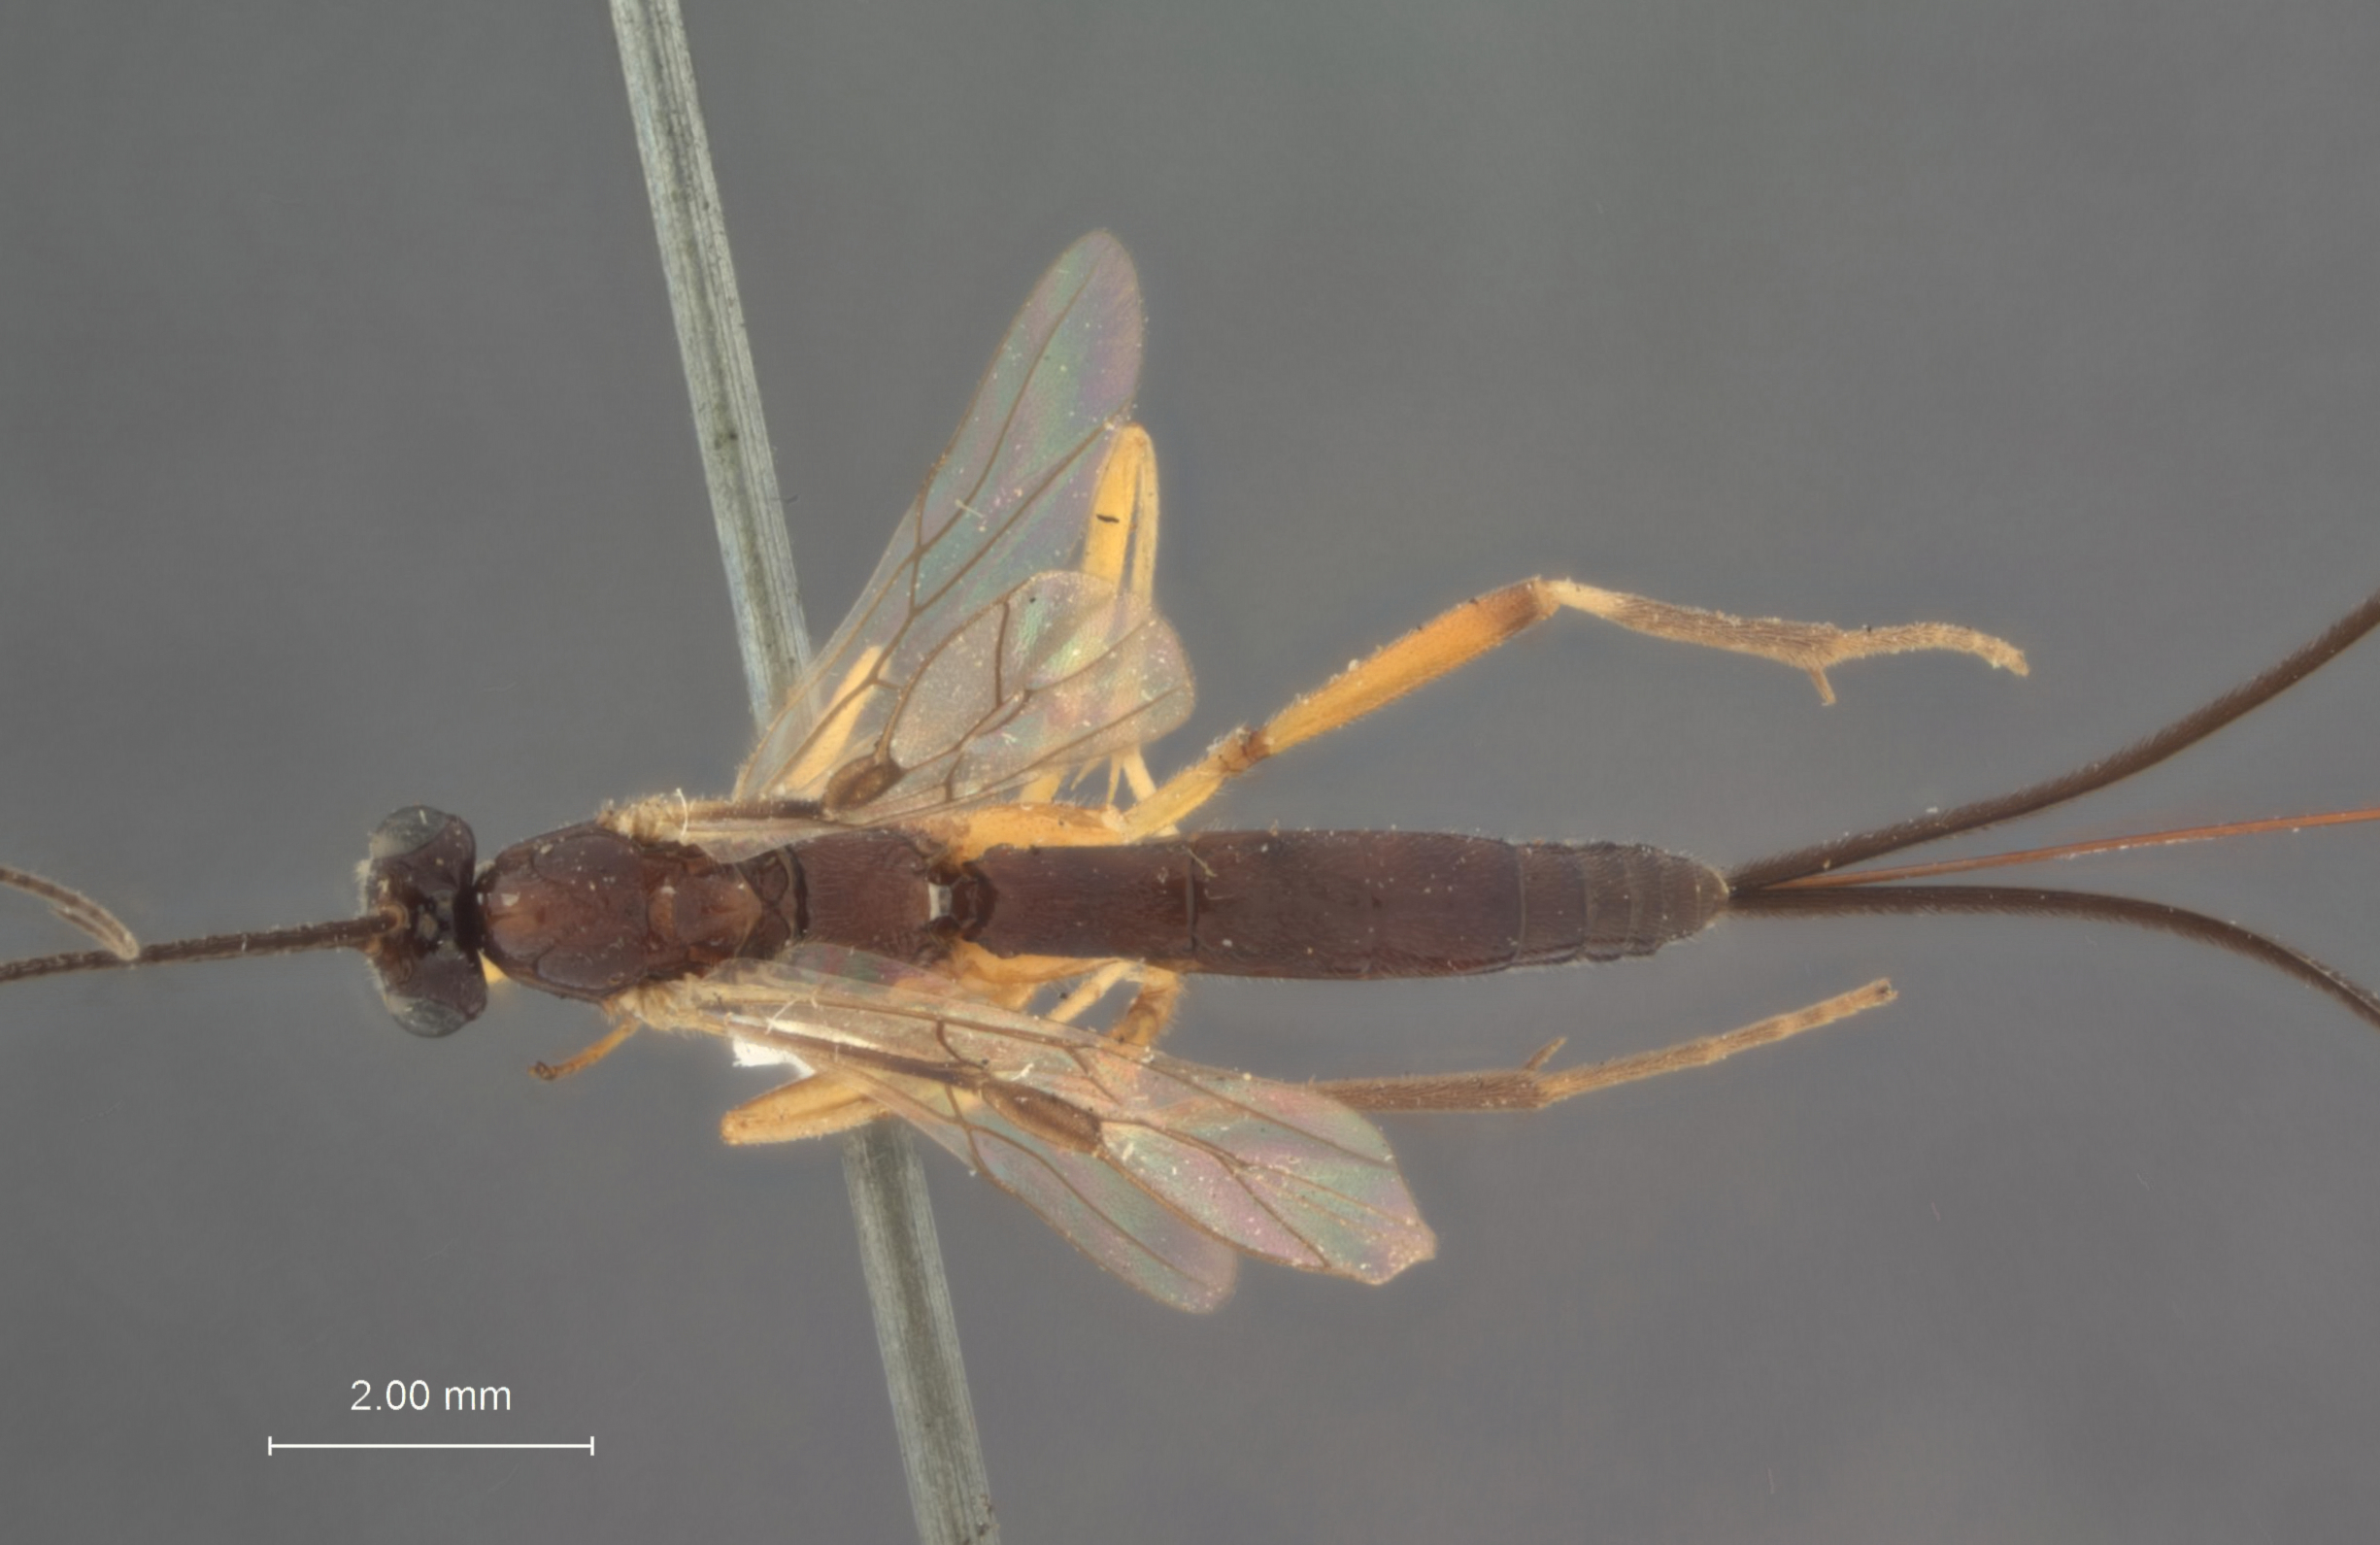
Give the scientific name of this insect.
Macrocentrus aegeriae
